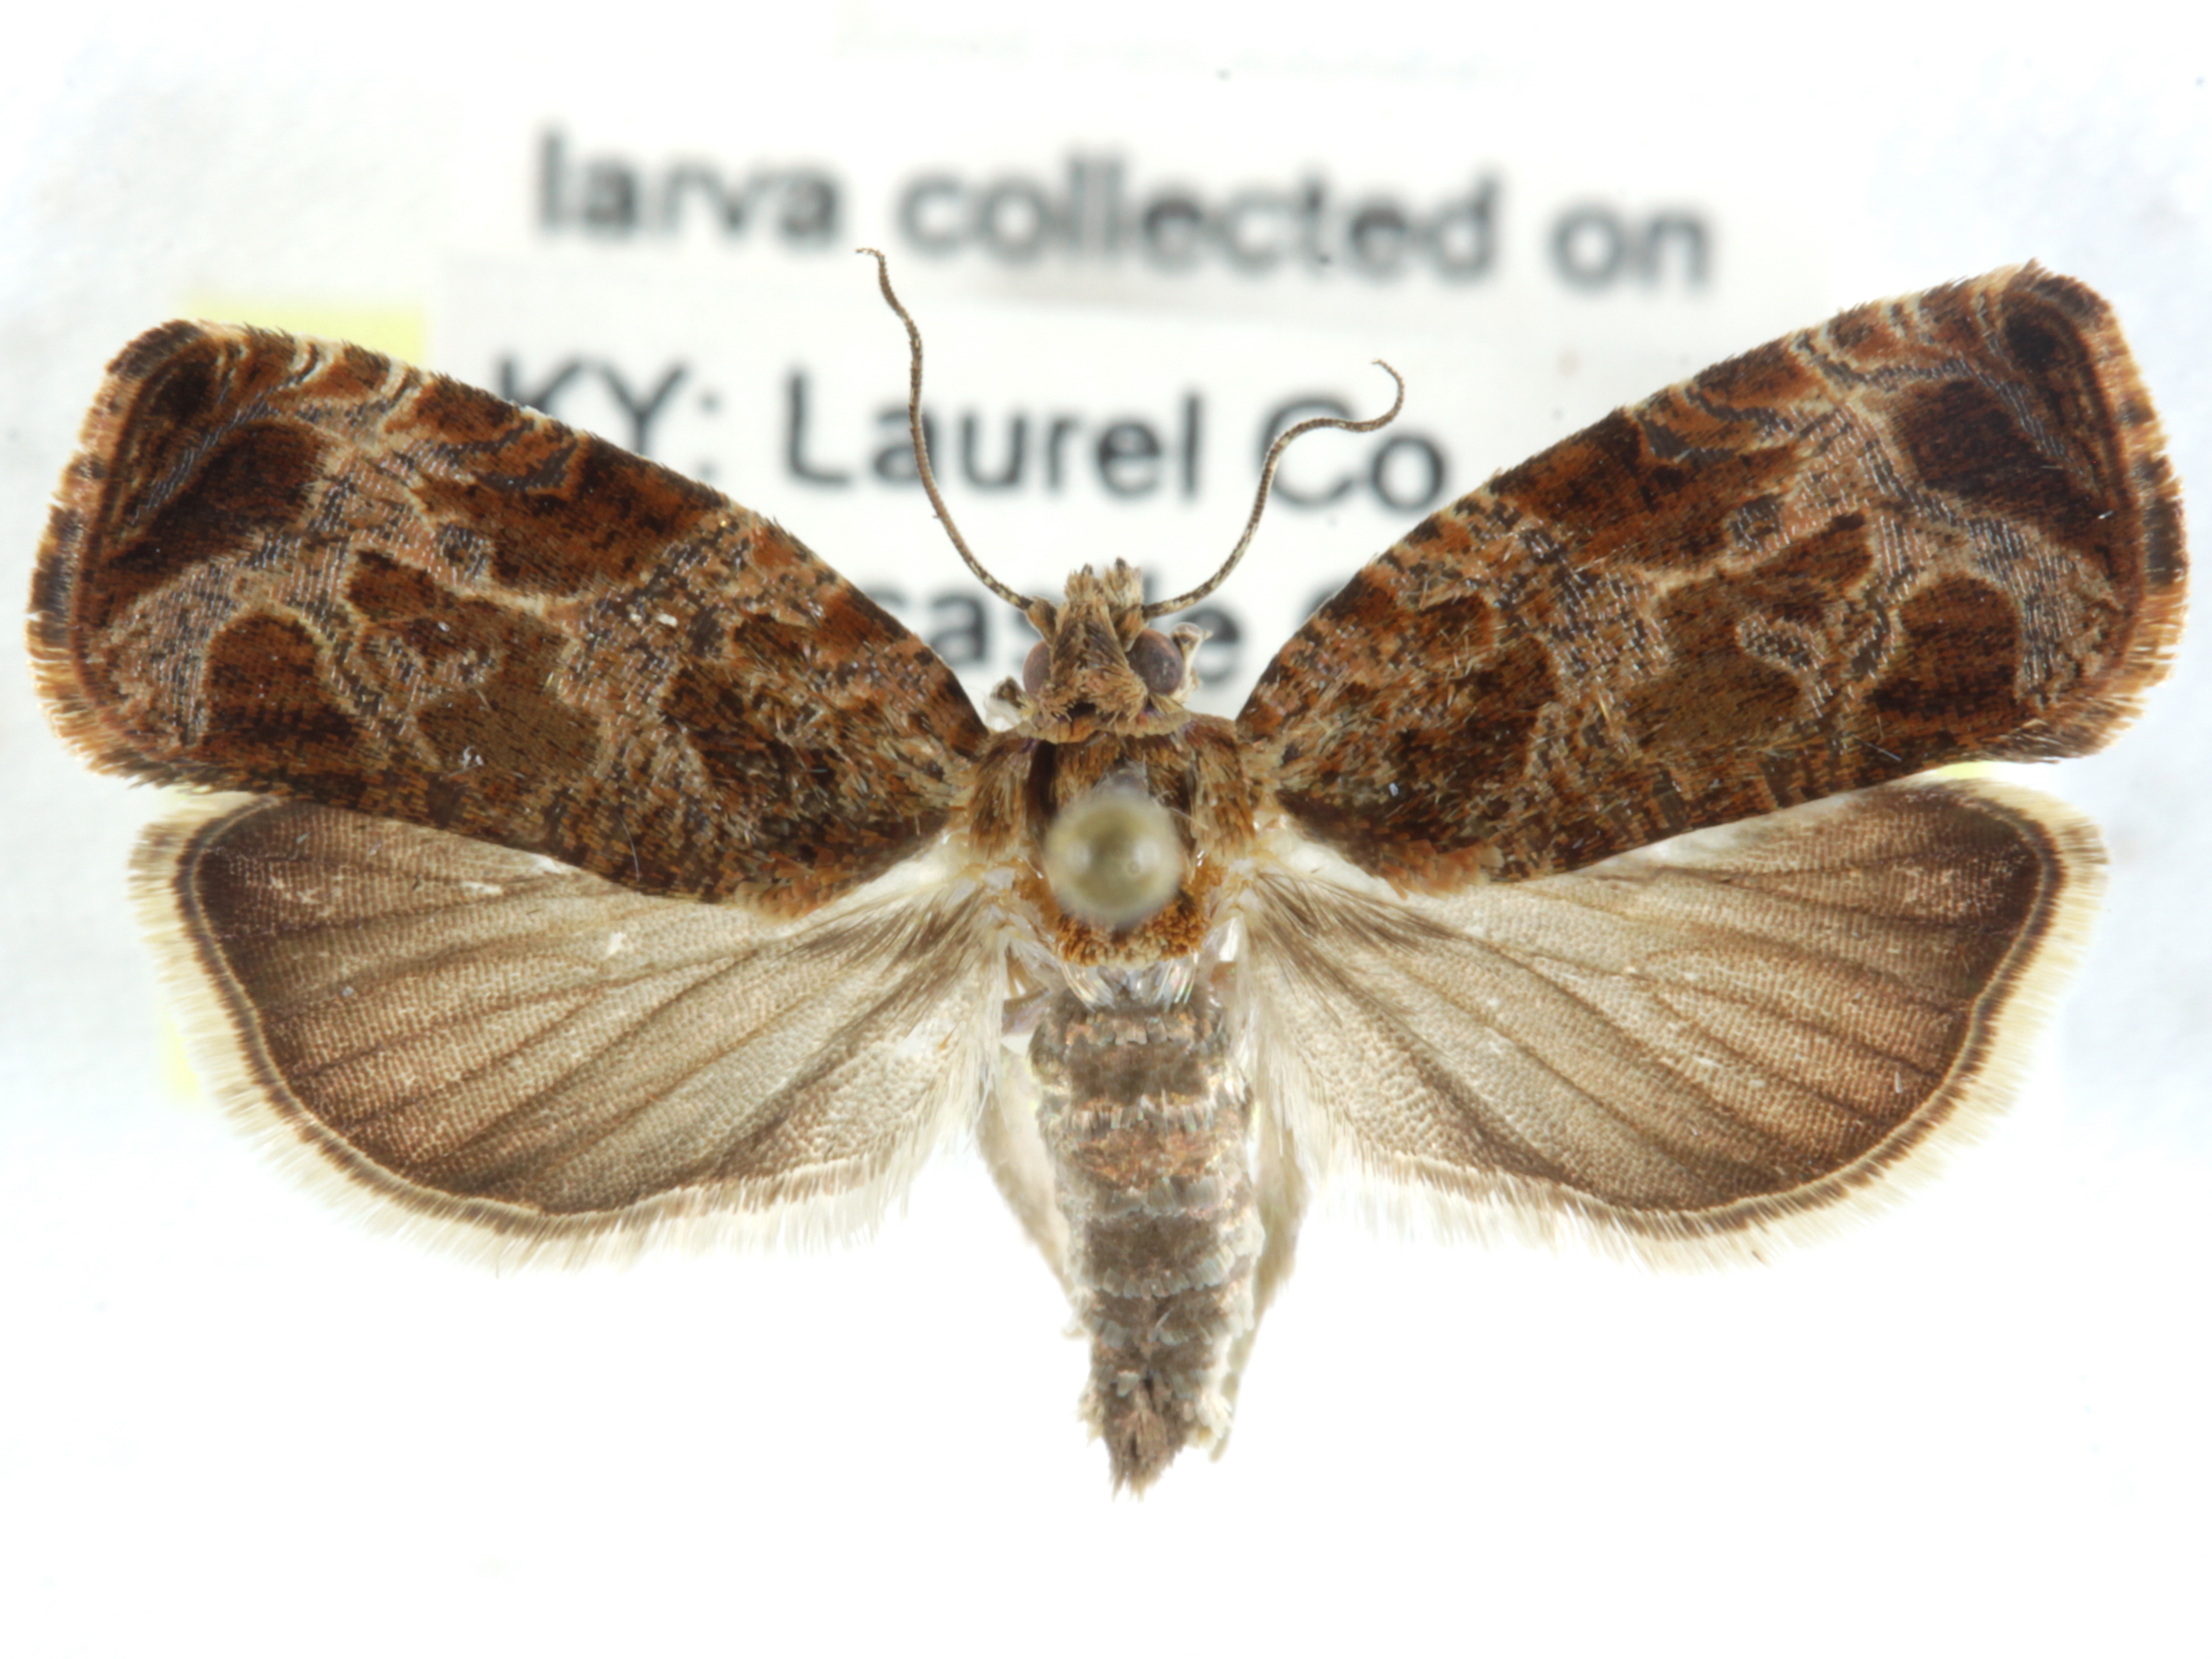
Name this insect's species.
Olethreutes appalachiana
